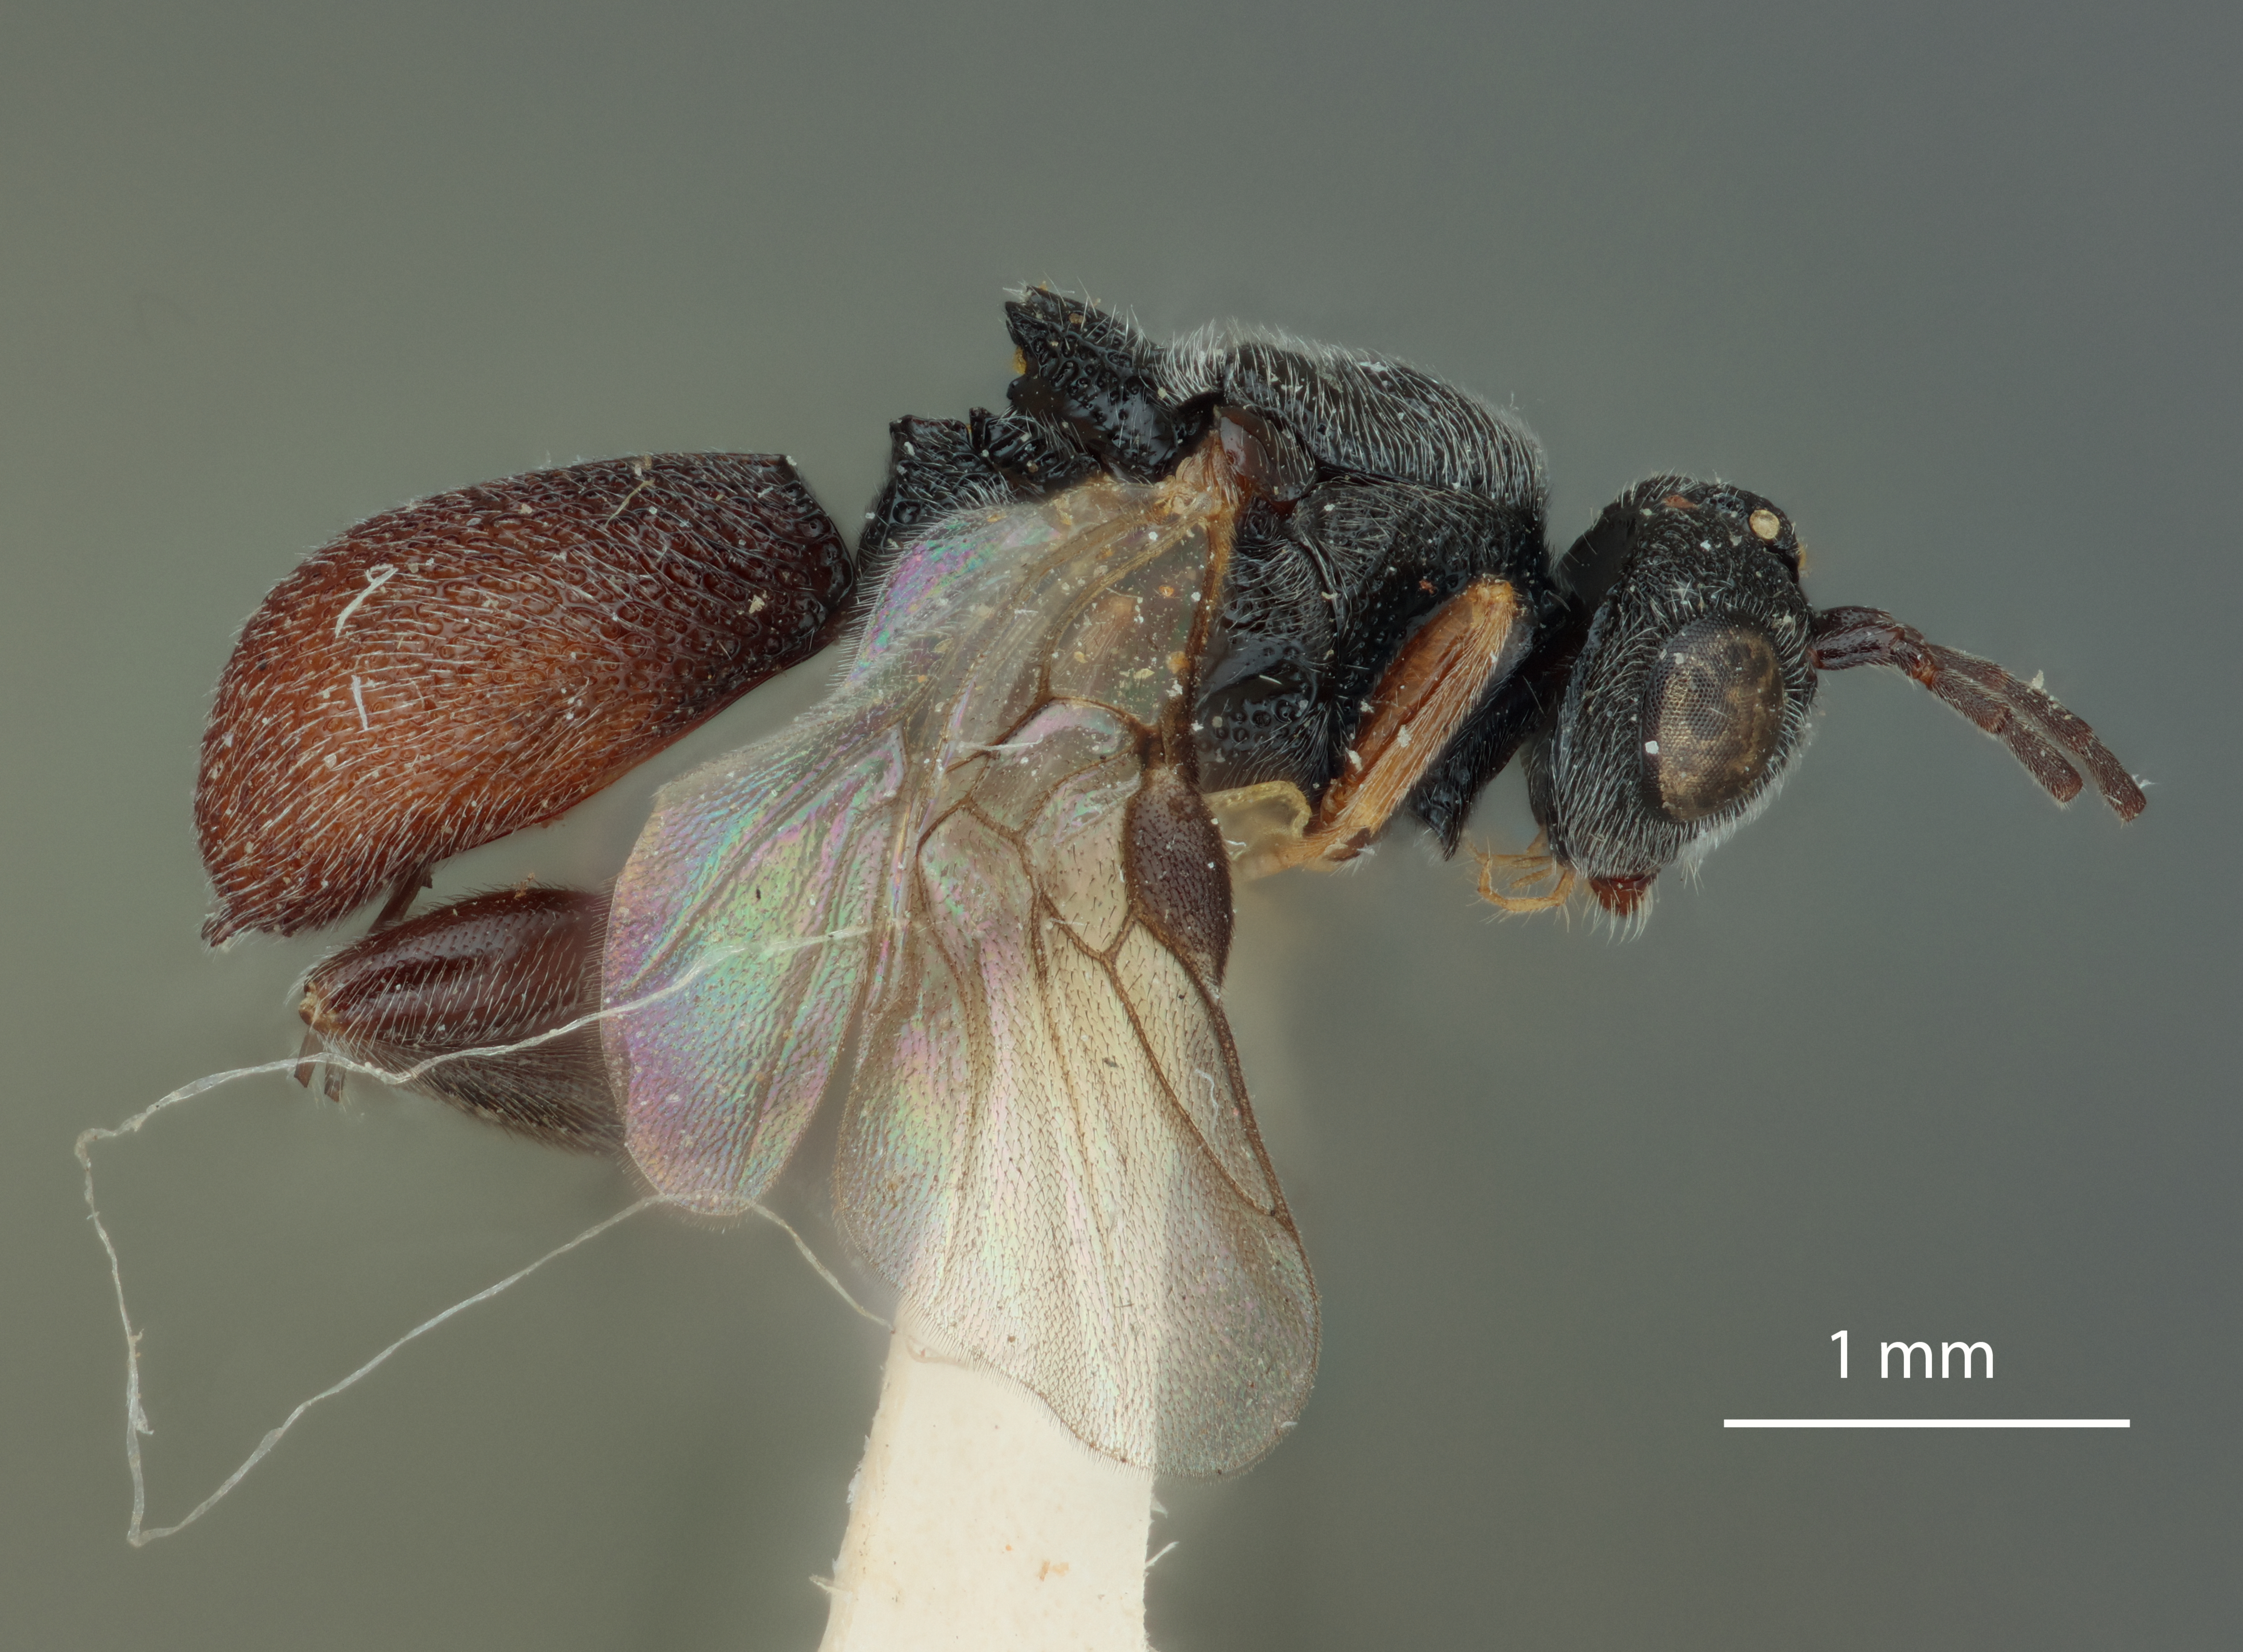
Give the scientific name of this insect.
Urosigalphus rubicarpace
